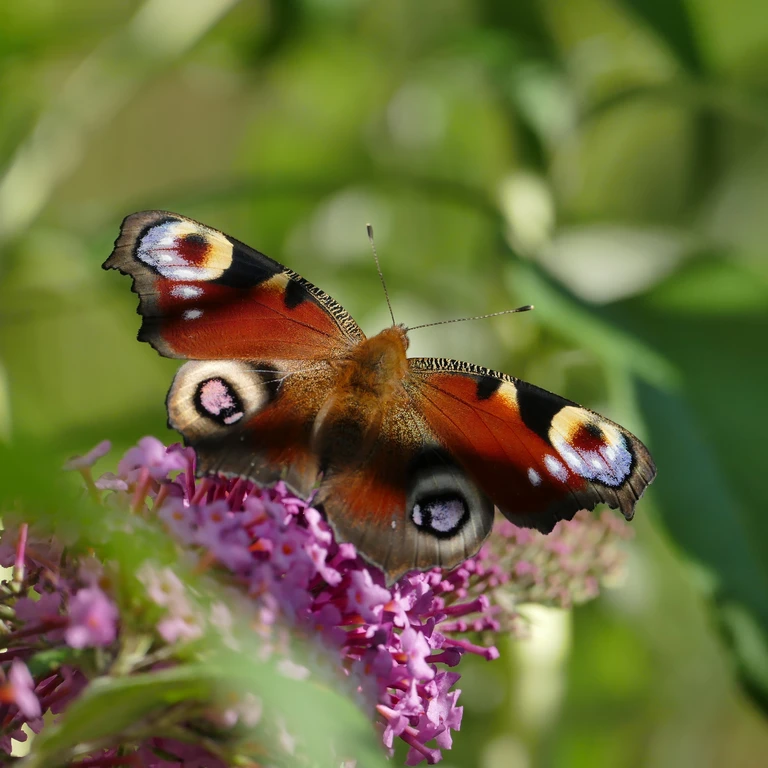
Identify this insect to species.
Aglais io
